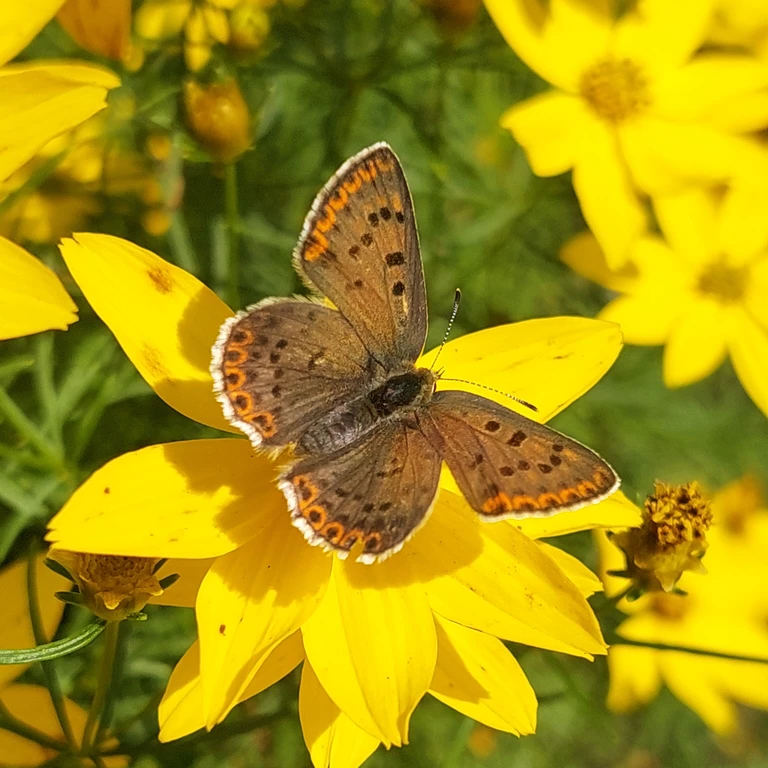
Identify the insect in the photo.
Lycaena tityrus (also Loweia tityrus)
